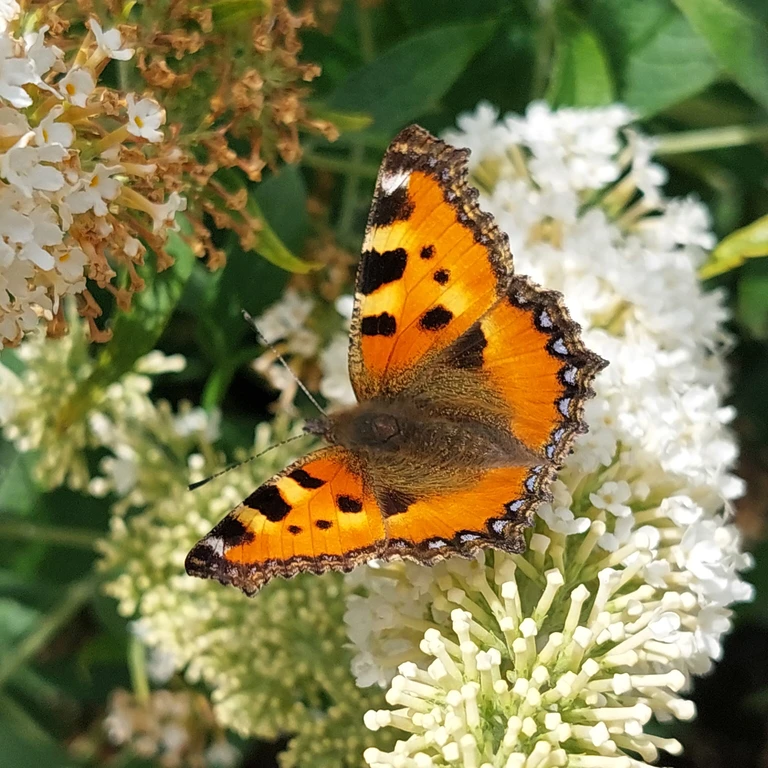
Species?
Aglais urticae
